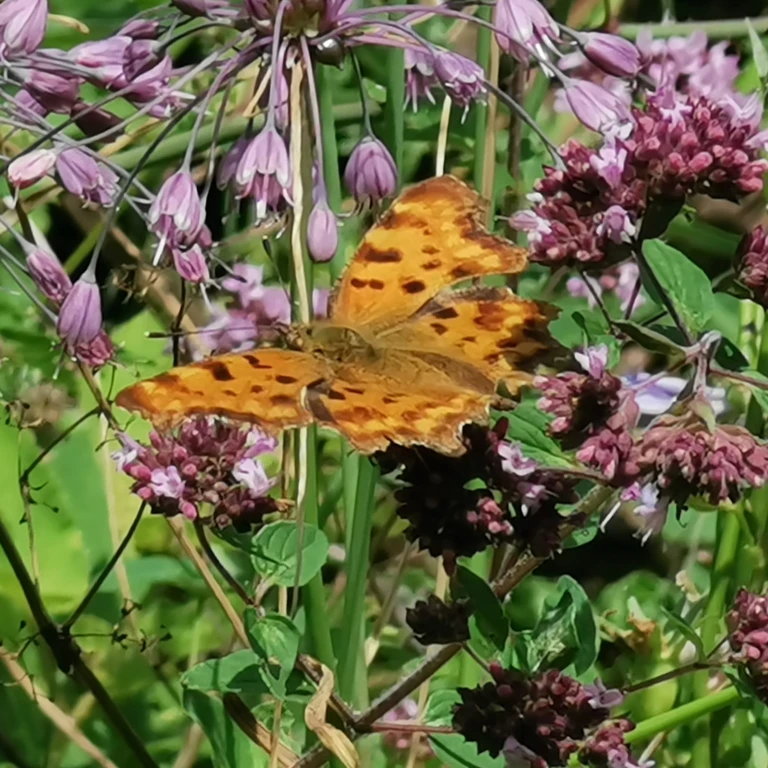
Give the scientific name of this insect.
Polygonia c-album
